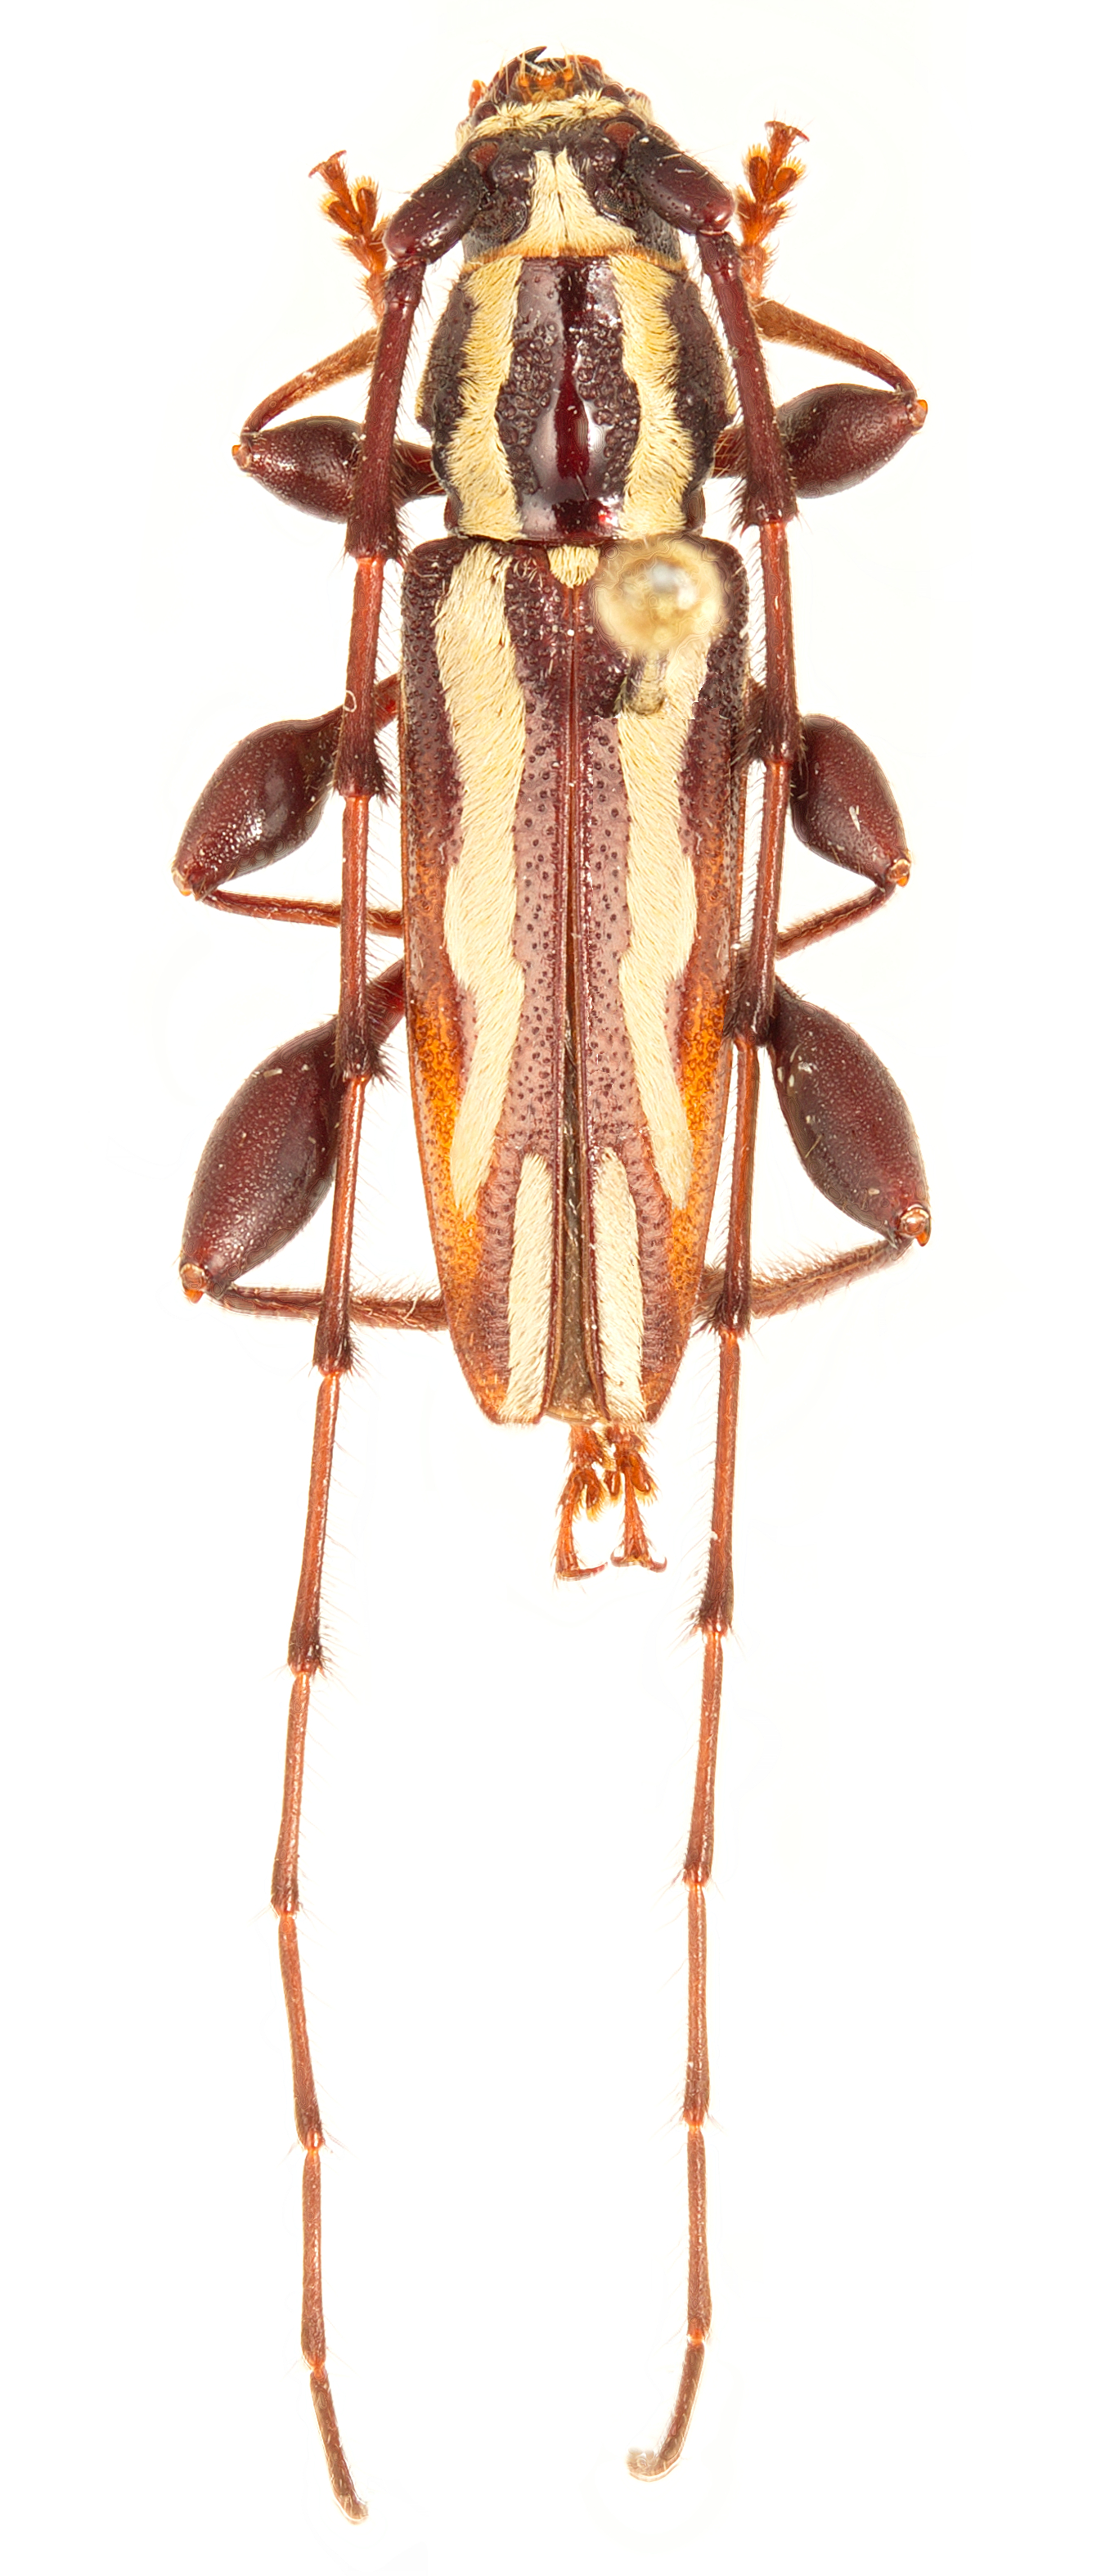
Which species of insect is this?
Ornithia mexicana
